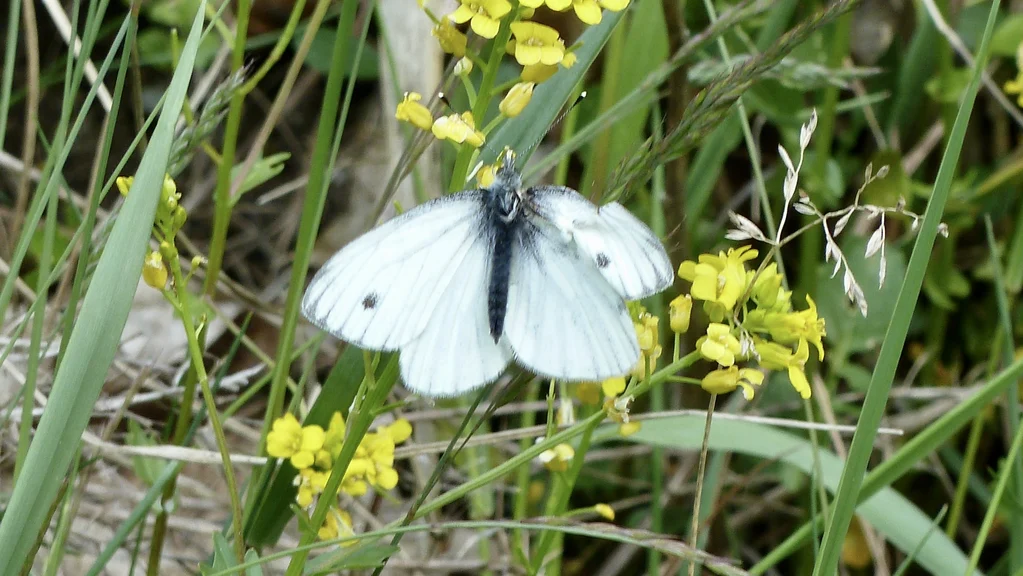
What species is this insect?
Pieris napi
